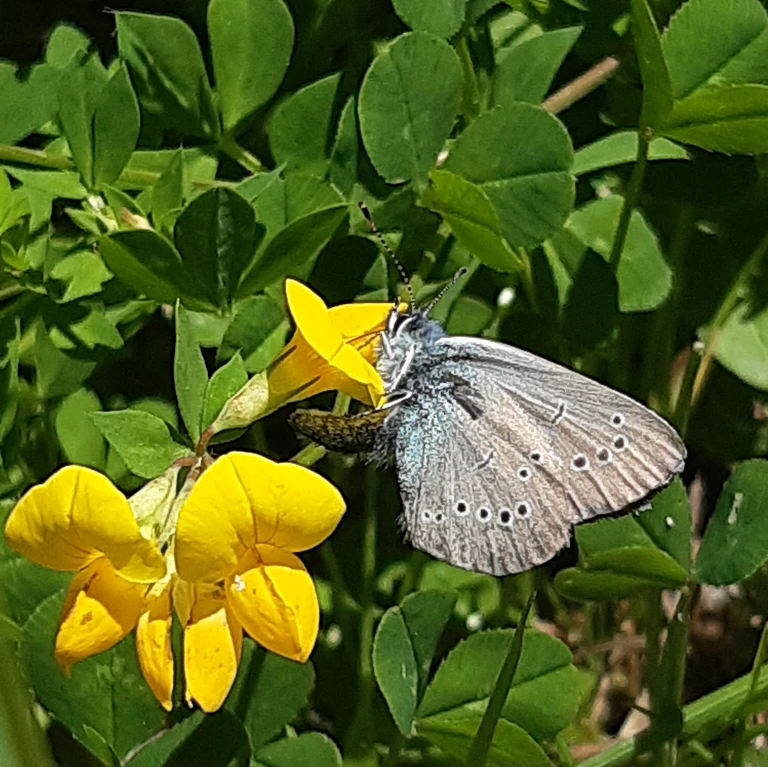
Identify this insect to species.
Cyaniris semiargus
